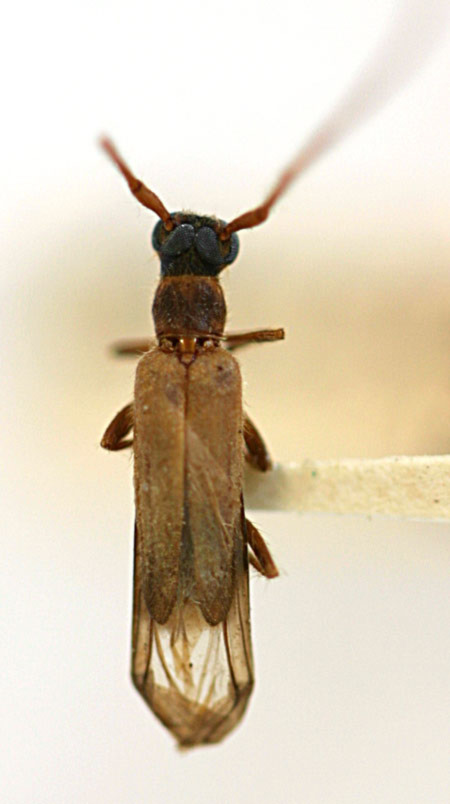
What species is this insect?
Methia flavicornis
